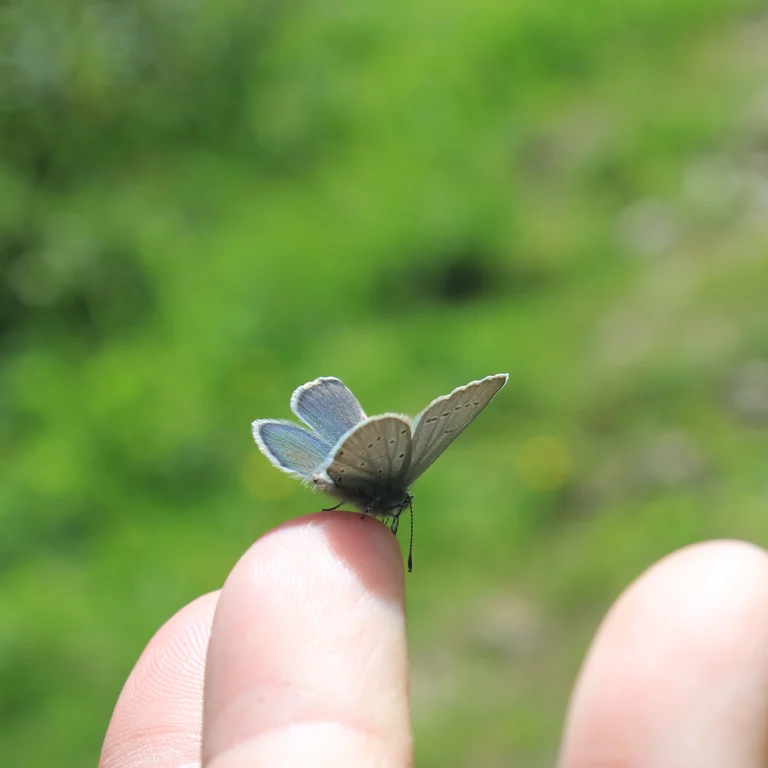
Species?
Cupido minimus
